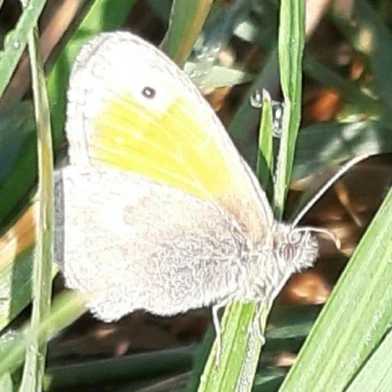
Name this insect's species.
Coenonympha pamphilus
